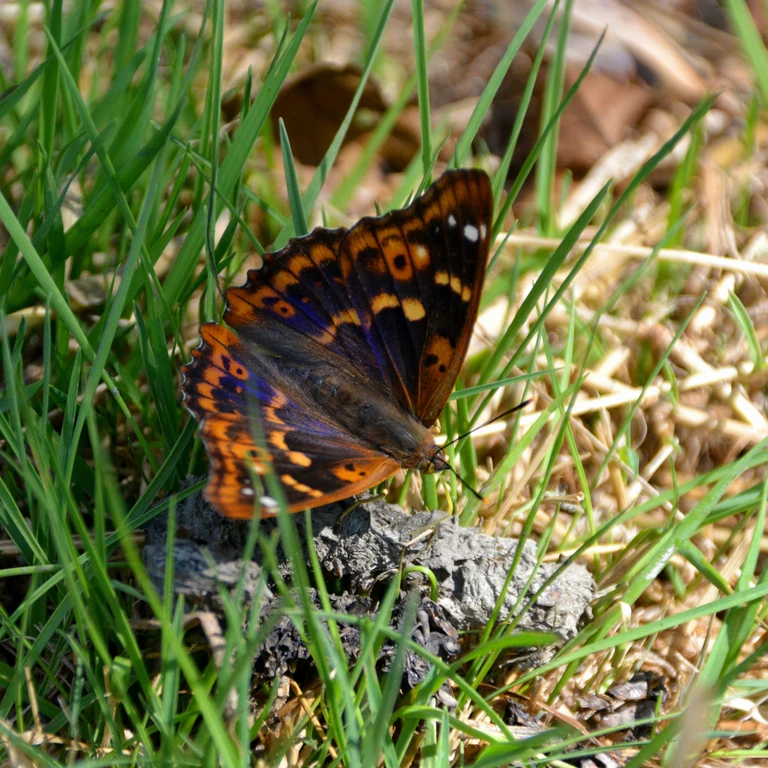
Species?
Apatura ilia
